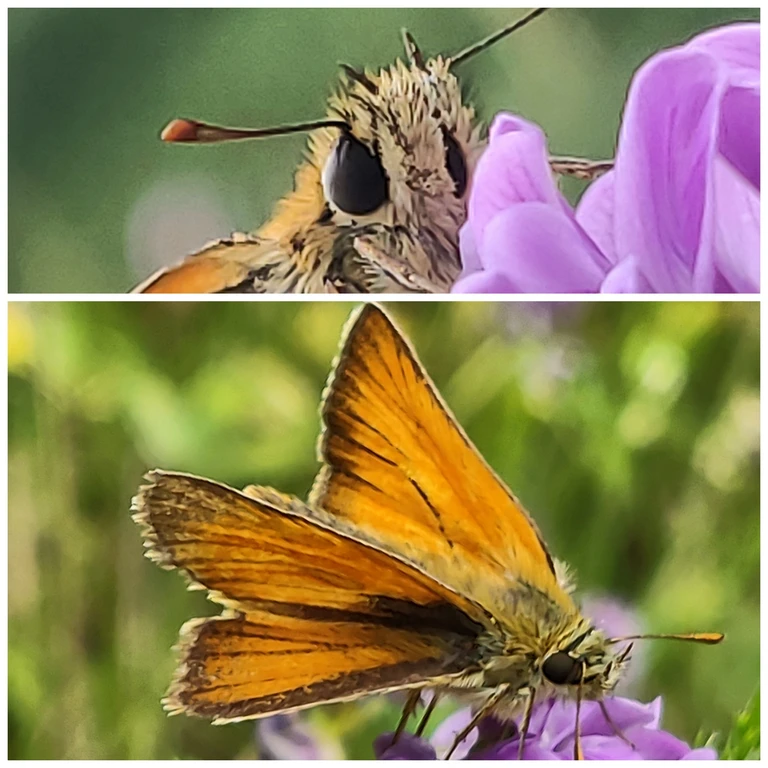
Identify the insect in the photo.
Thymelicus sylvestris
